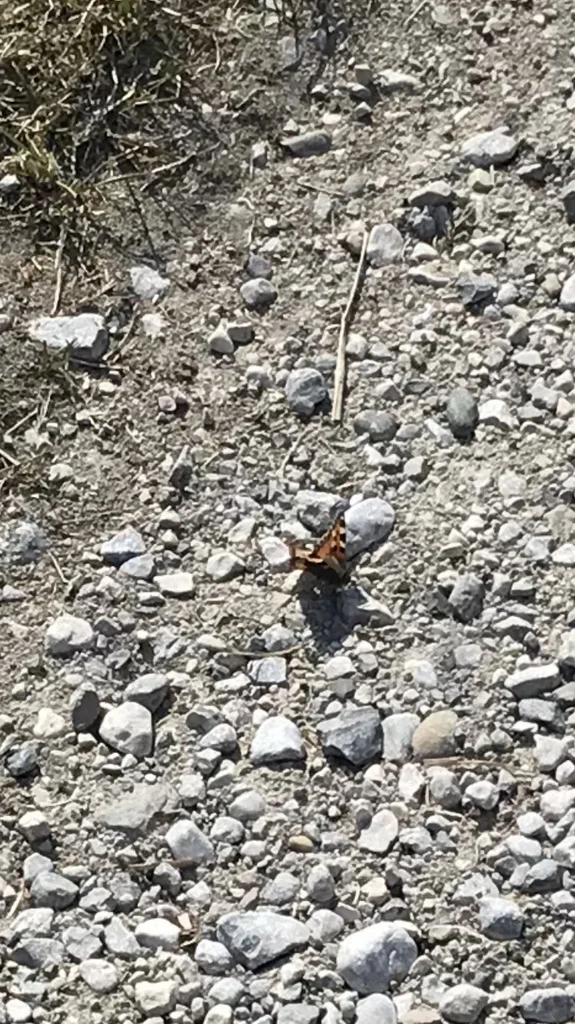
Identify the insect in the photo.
Aglais urticae
